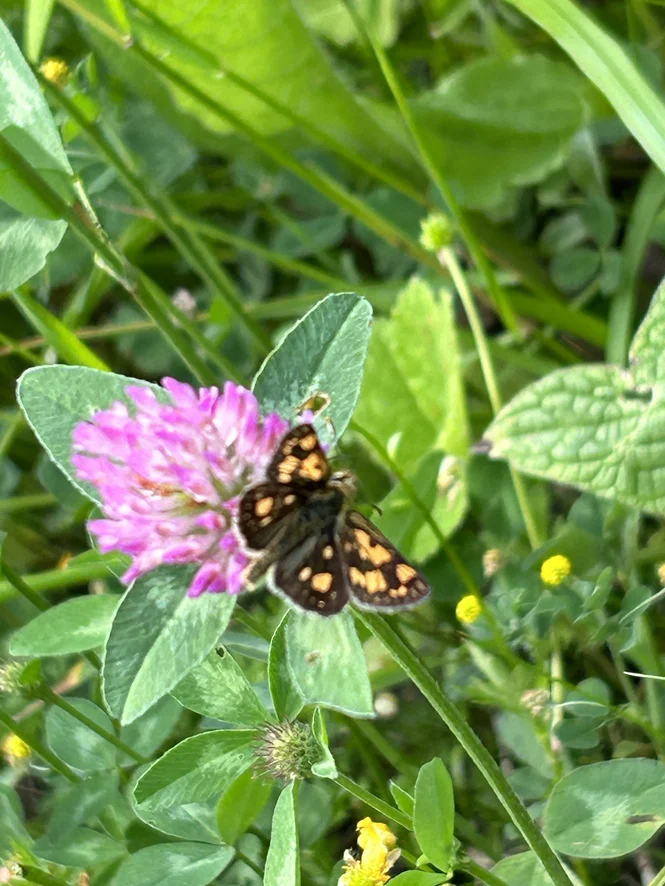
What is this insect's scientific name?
Carterocephalus palaemon
